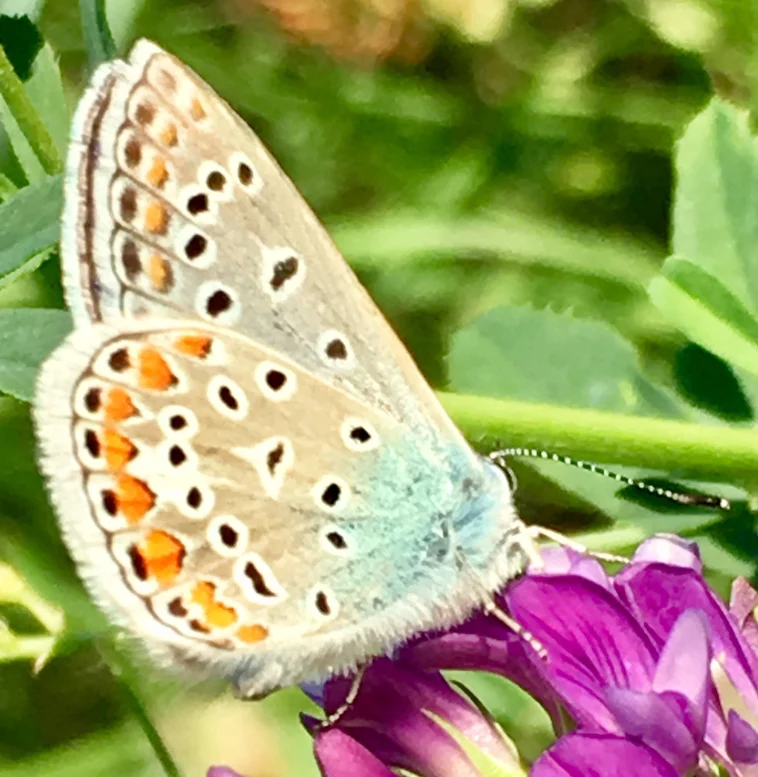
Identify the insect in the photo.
Polyommatus icarus
